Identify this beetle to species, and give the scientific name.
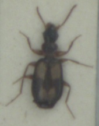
Calodromius spilotus
